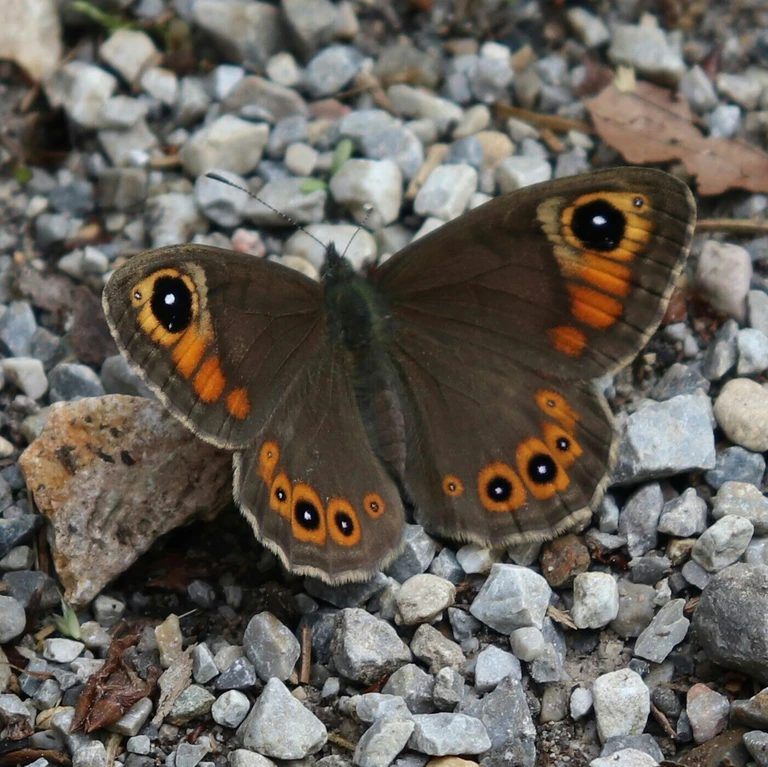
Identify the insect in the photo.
Lasiommata maera (also Pararge maera)
